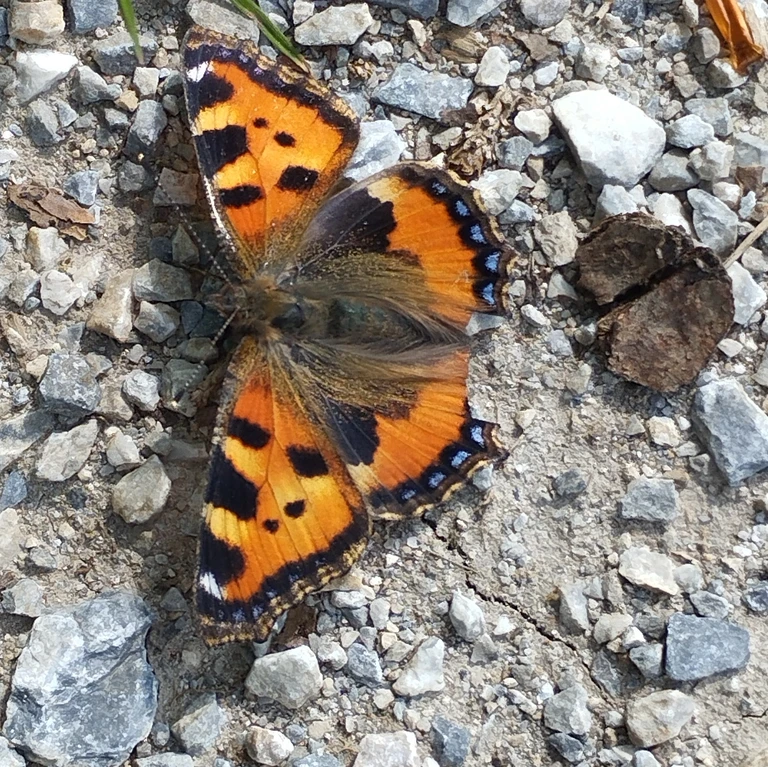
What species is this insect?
Aglais urticae
